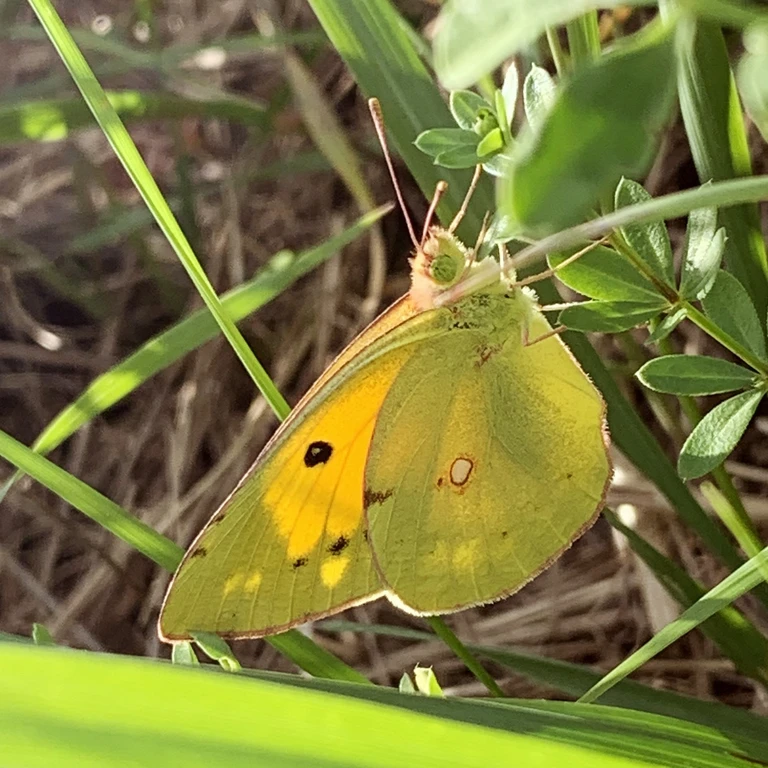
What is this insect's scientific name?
Colias croceus
